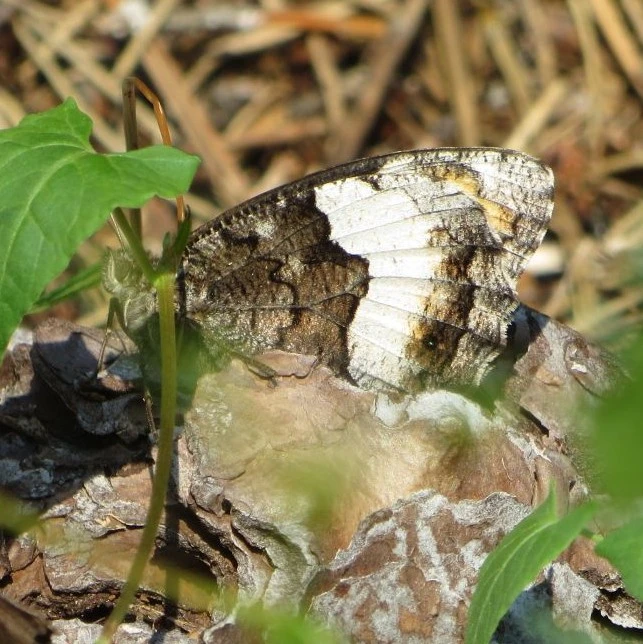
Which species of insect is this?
Hipparchia alcyone
